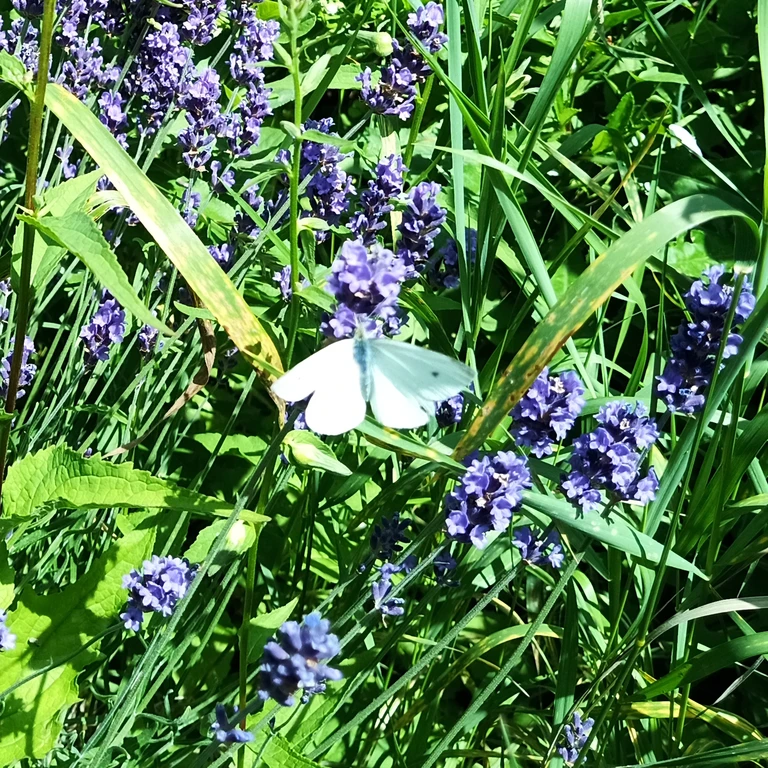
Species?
Pieris rapae
